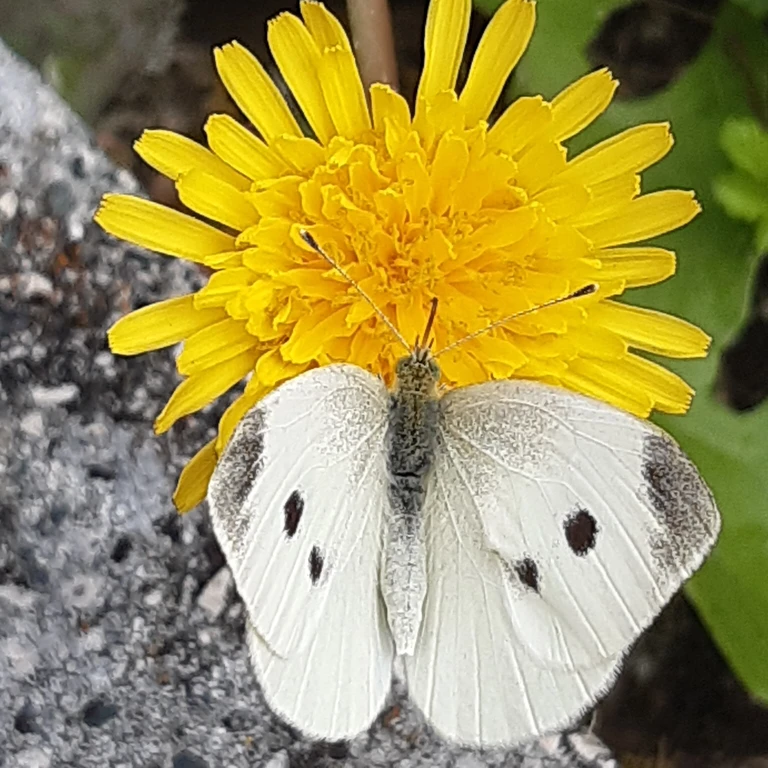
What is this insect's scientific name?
Pieris rapae
